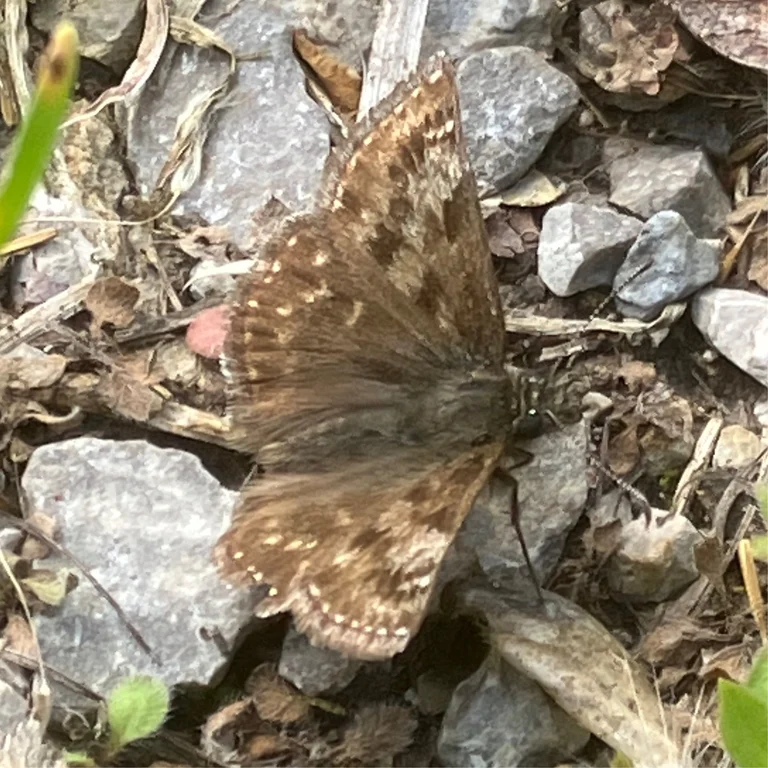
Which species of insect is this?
Erynnis tages
